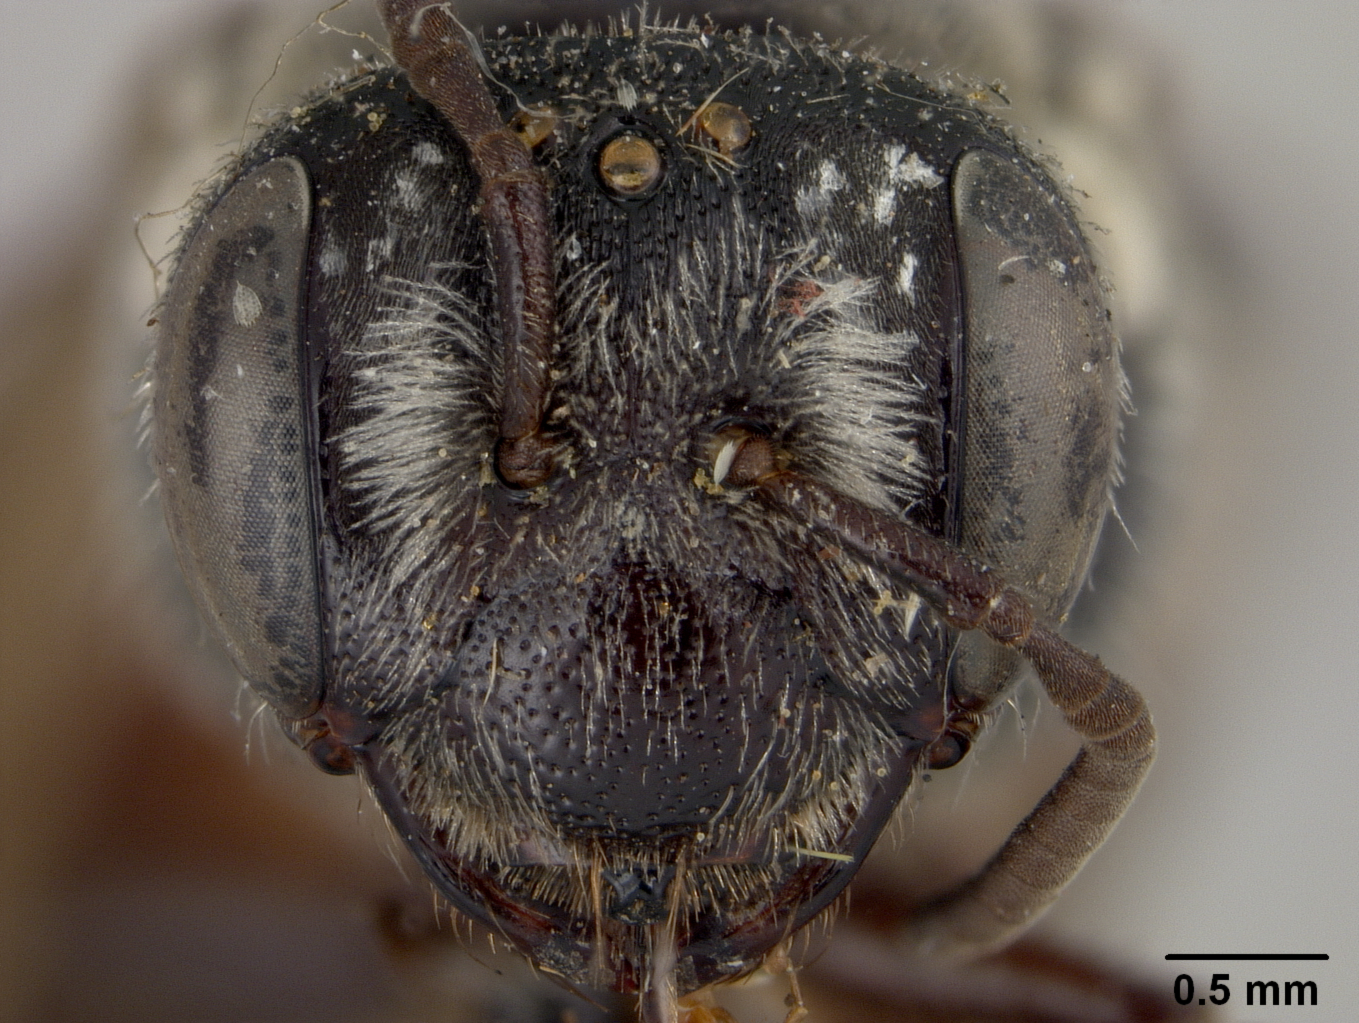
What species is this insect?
Andrena flaminea
